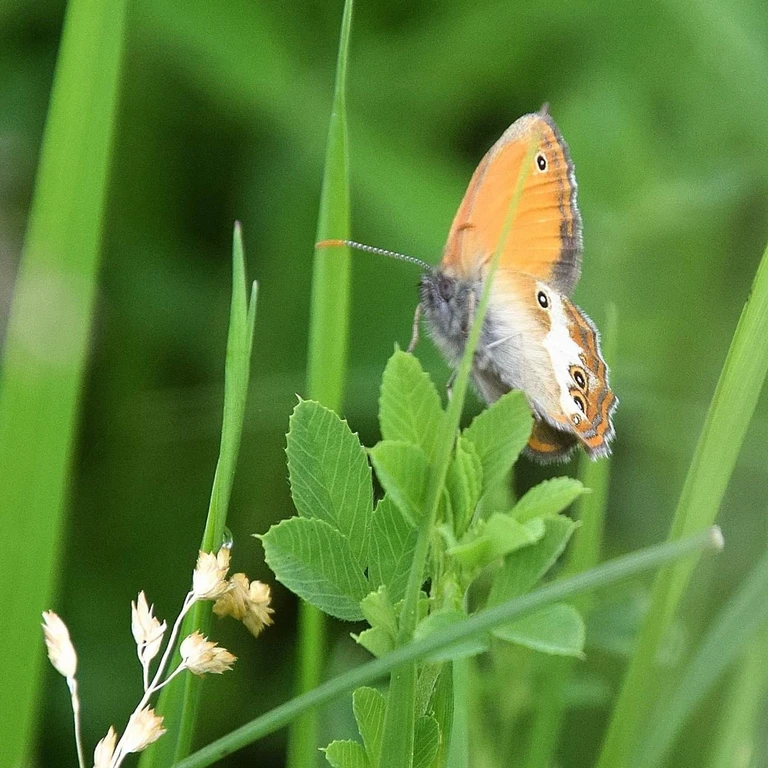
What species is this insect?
Coenonympha arcania
